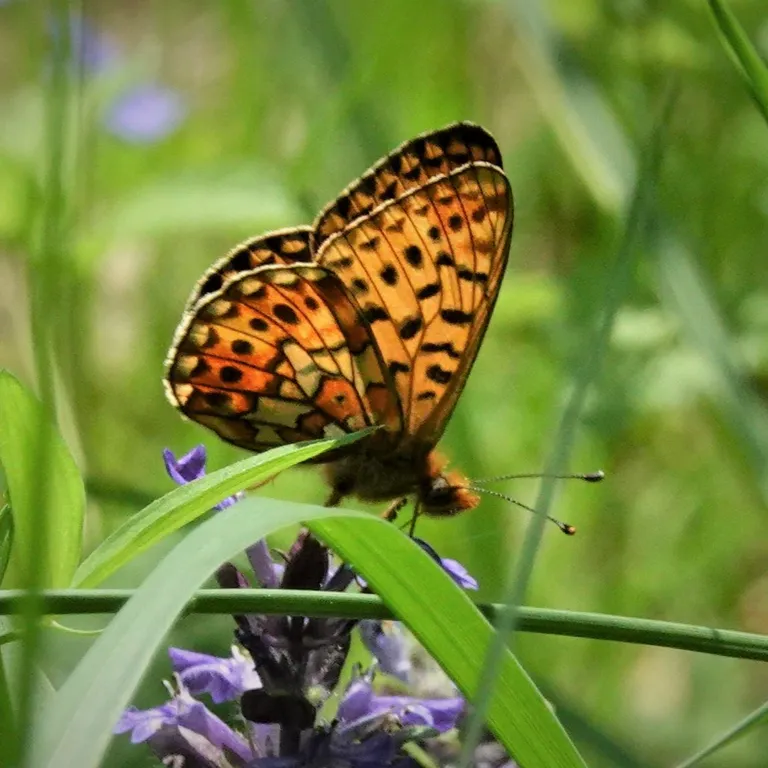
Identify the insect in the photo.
Boloria euphrosyne (also Clossiana euphrosyne)
